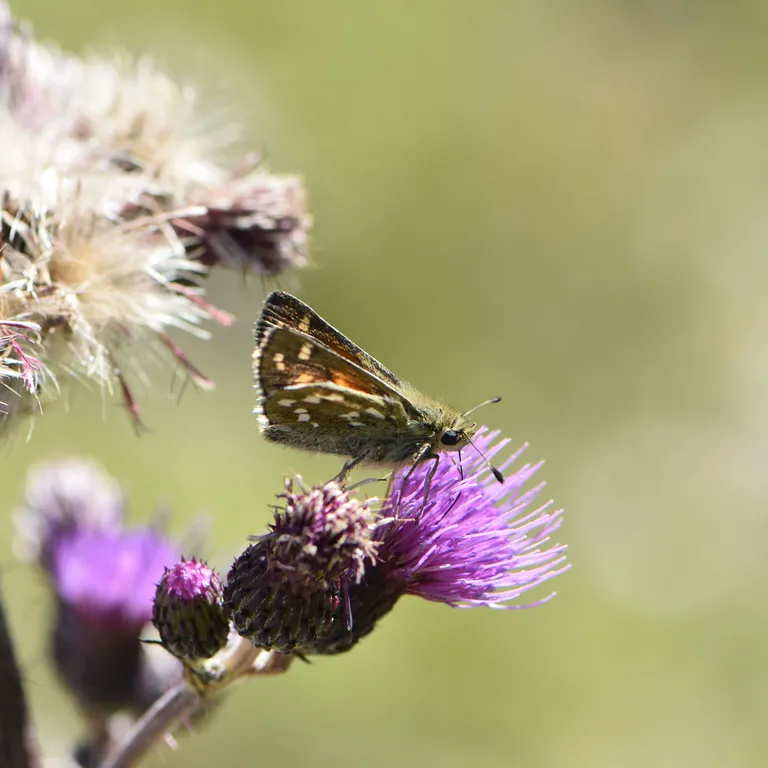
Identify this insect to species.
Hesperia comma
